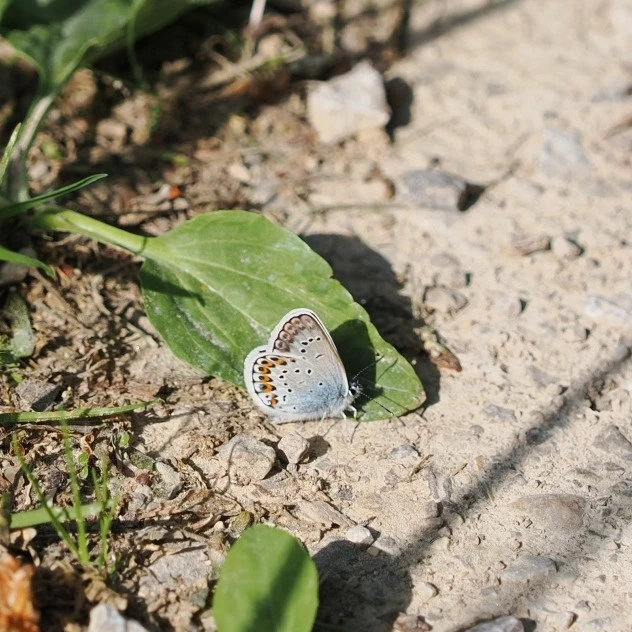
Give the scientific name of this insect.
Plebejus argus
